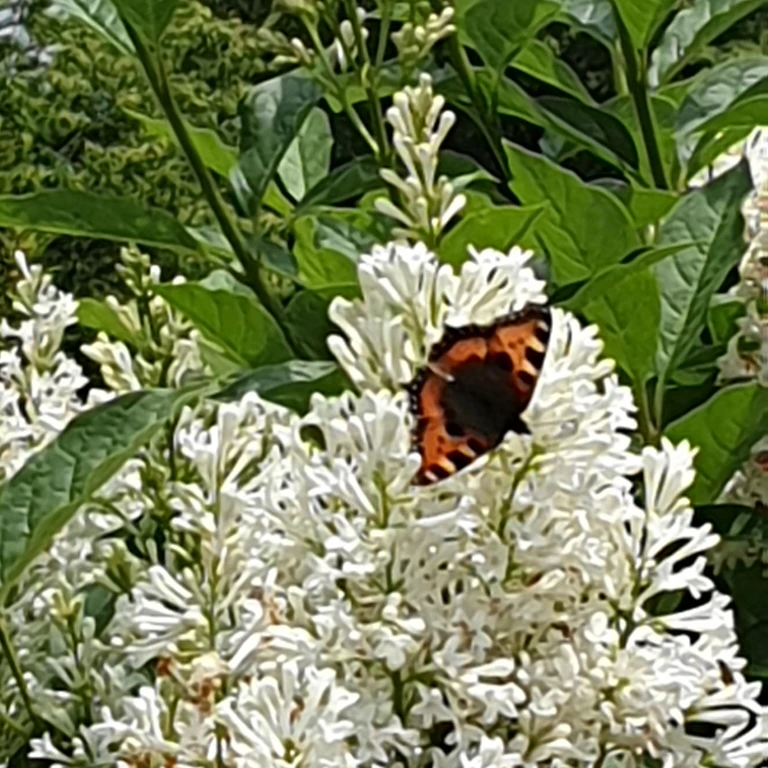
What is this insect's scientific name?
Aglais urticae
